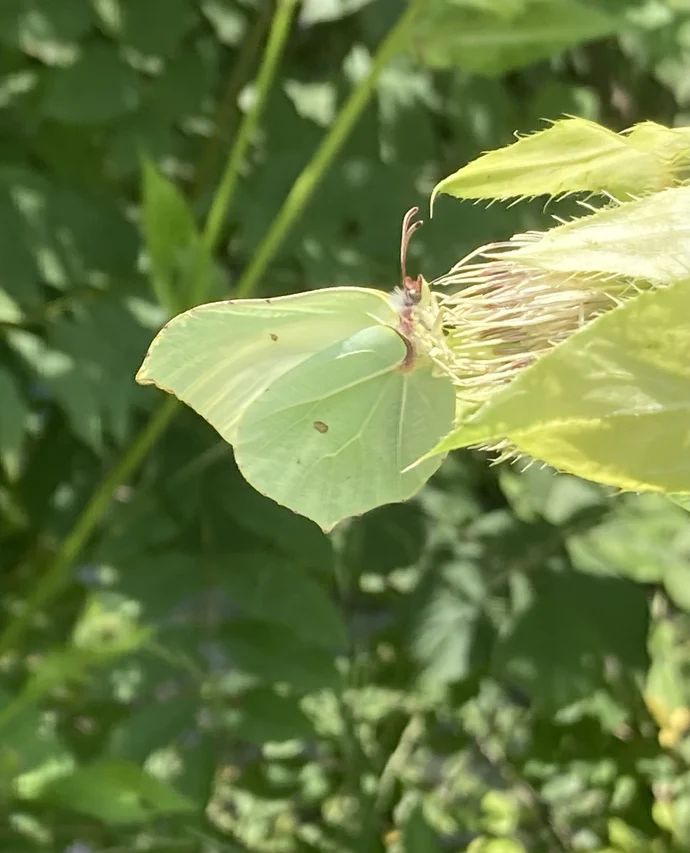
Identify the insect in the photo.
Gonepteryx rhamni
